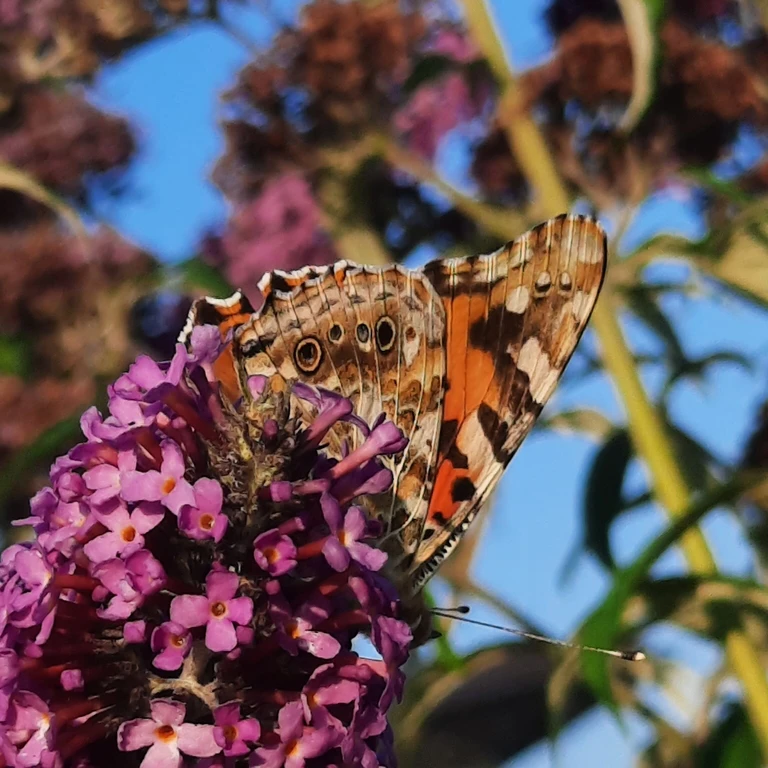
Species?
Vanessa cardui
